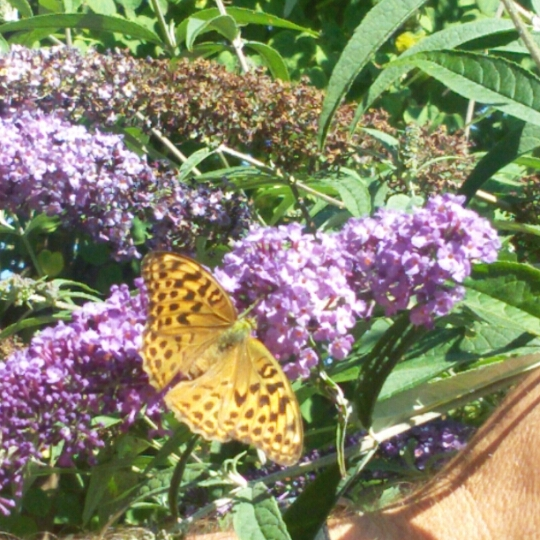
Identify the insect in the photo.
Argynnis paphia
